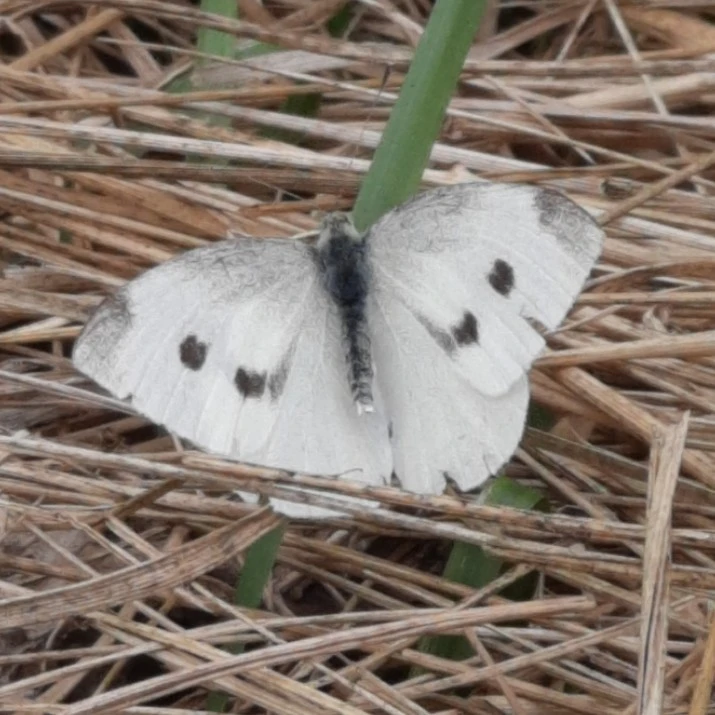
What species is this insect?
Pieris rapae
